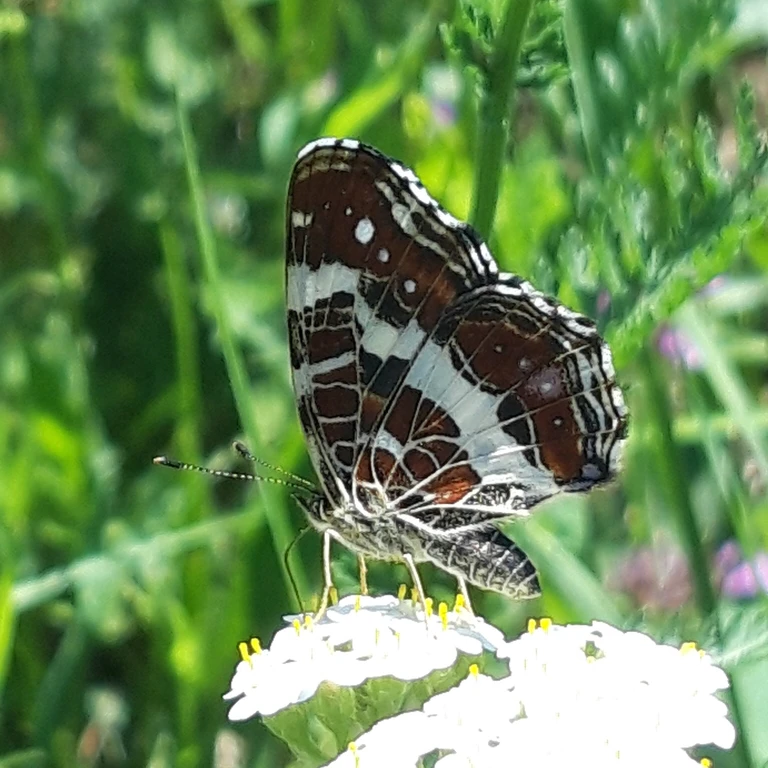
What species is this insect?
Araschnia levana
